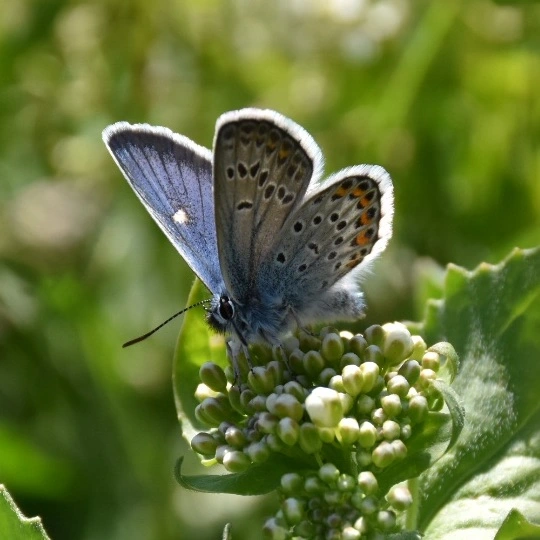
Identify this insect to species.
Plebejus argus
